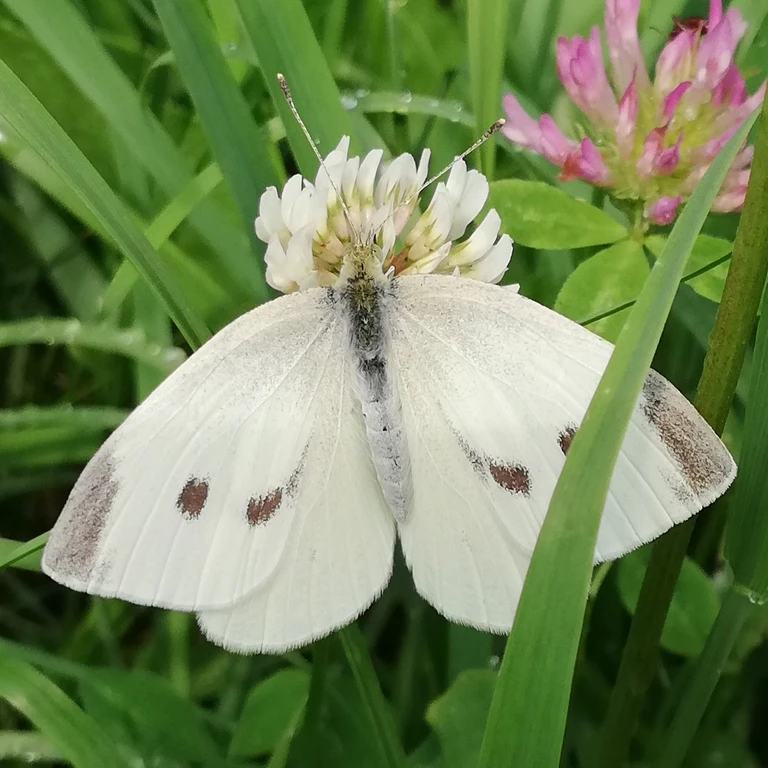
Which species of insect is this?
Pieris rapae
